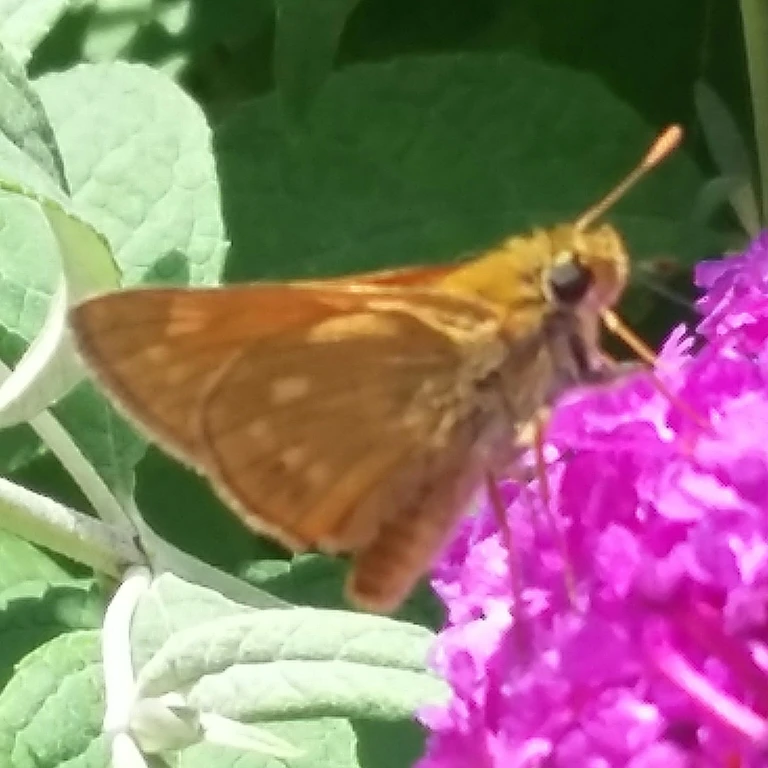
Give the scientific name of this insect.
Ochlodes sylvanus (also Ochlodes venata)
